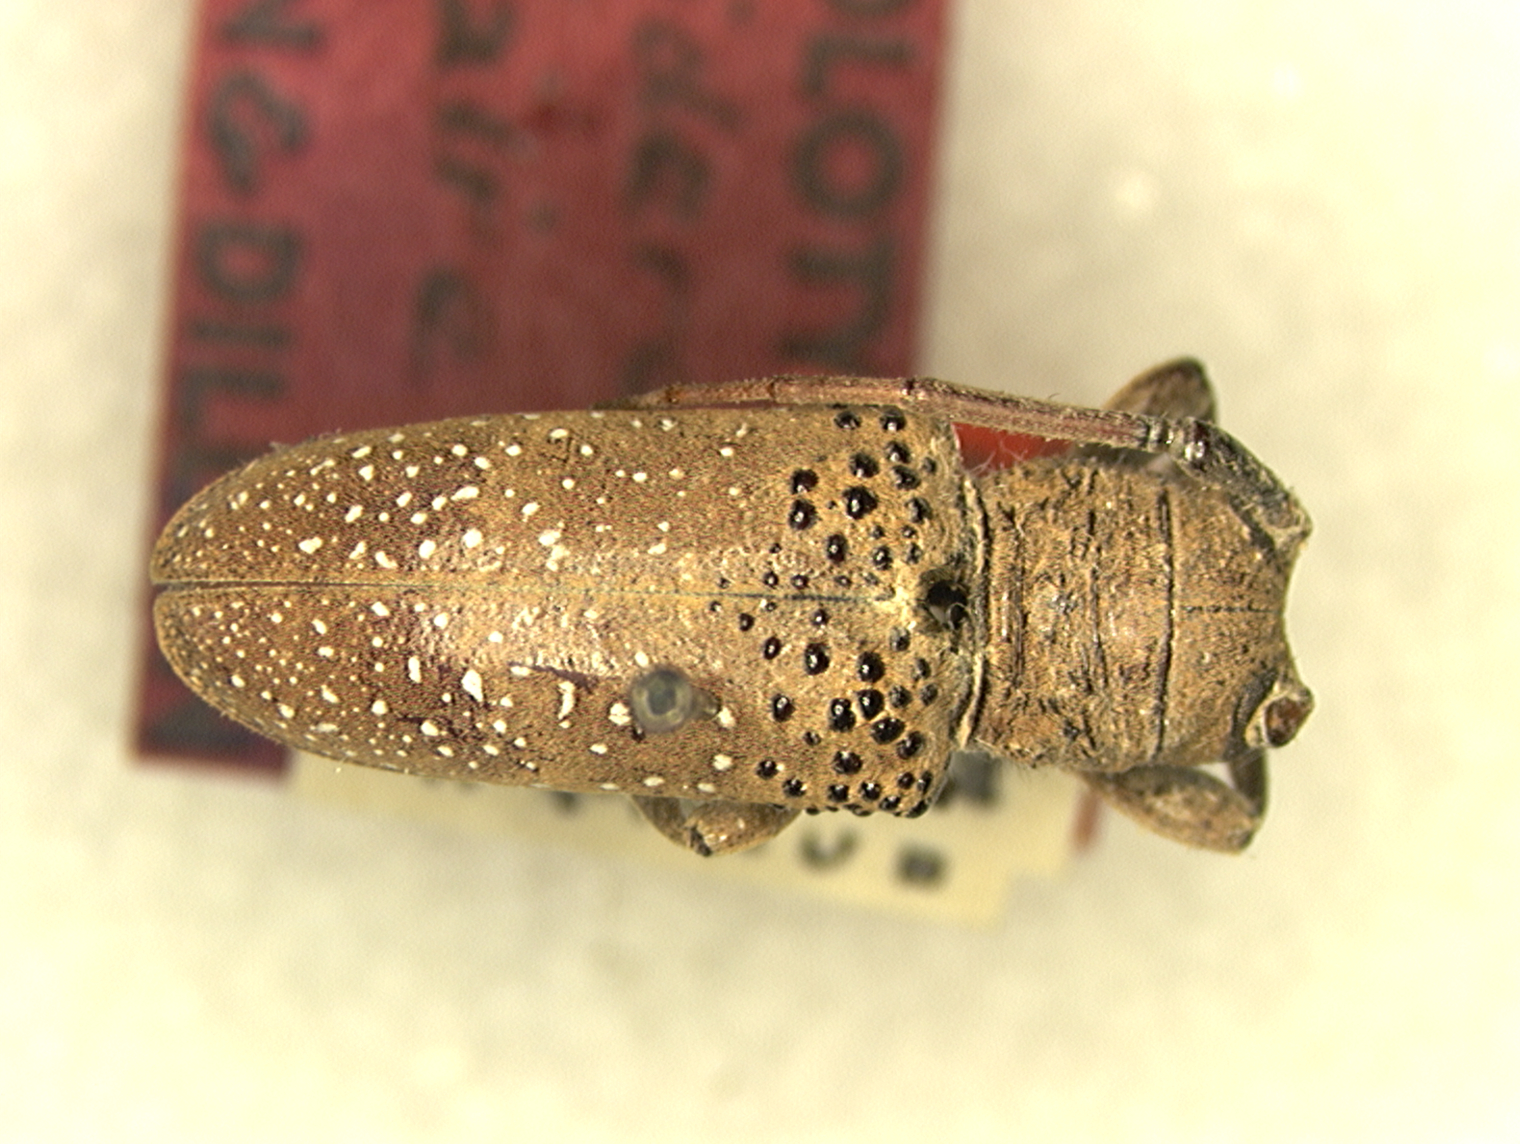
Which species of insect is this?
Oncideres ilaire
